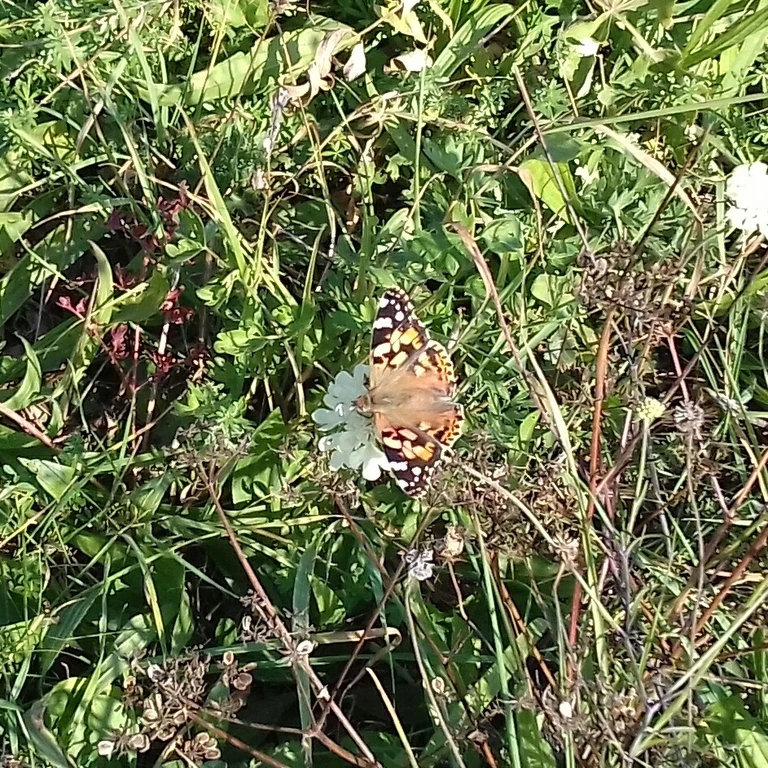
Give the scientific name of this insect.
Vanessa cardui
